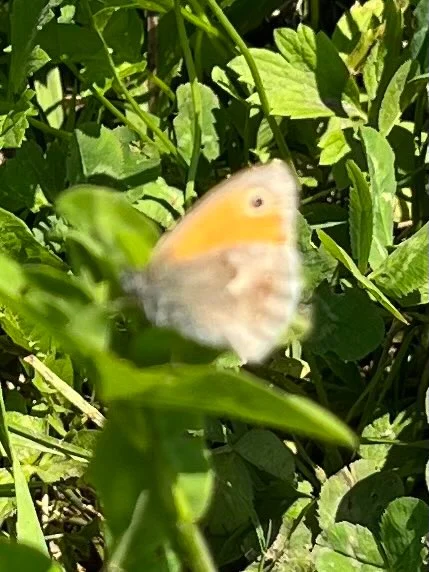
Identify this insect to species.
Coenonympha pamphilus
